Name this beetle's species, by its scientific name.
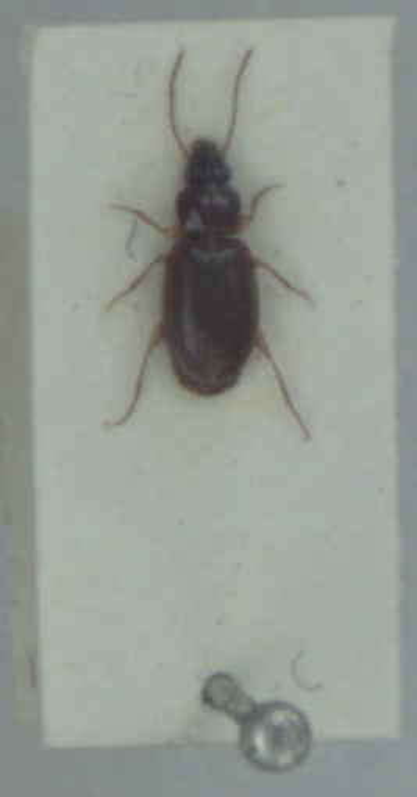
Trechus quadristriatus
